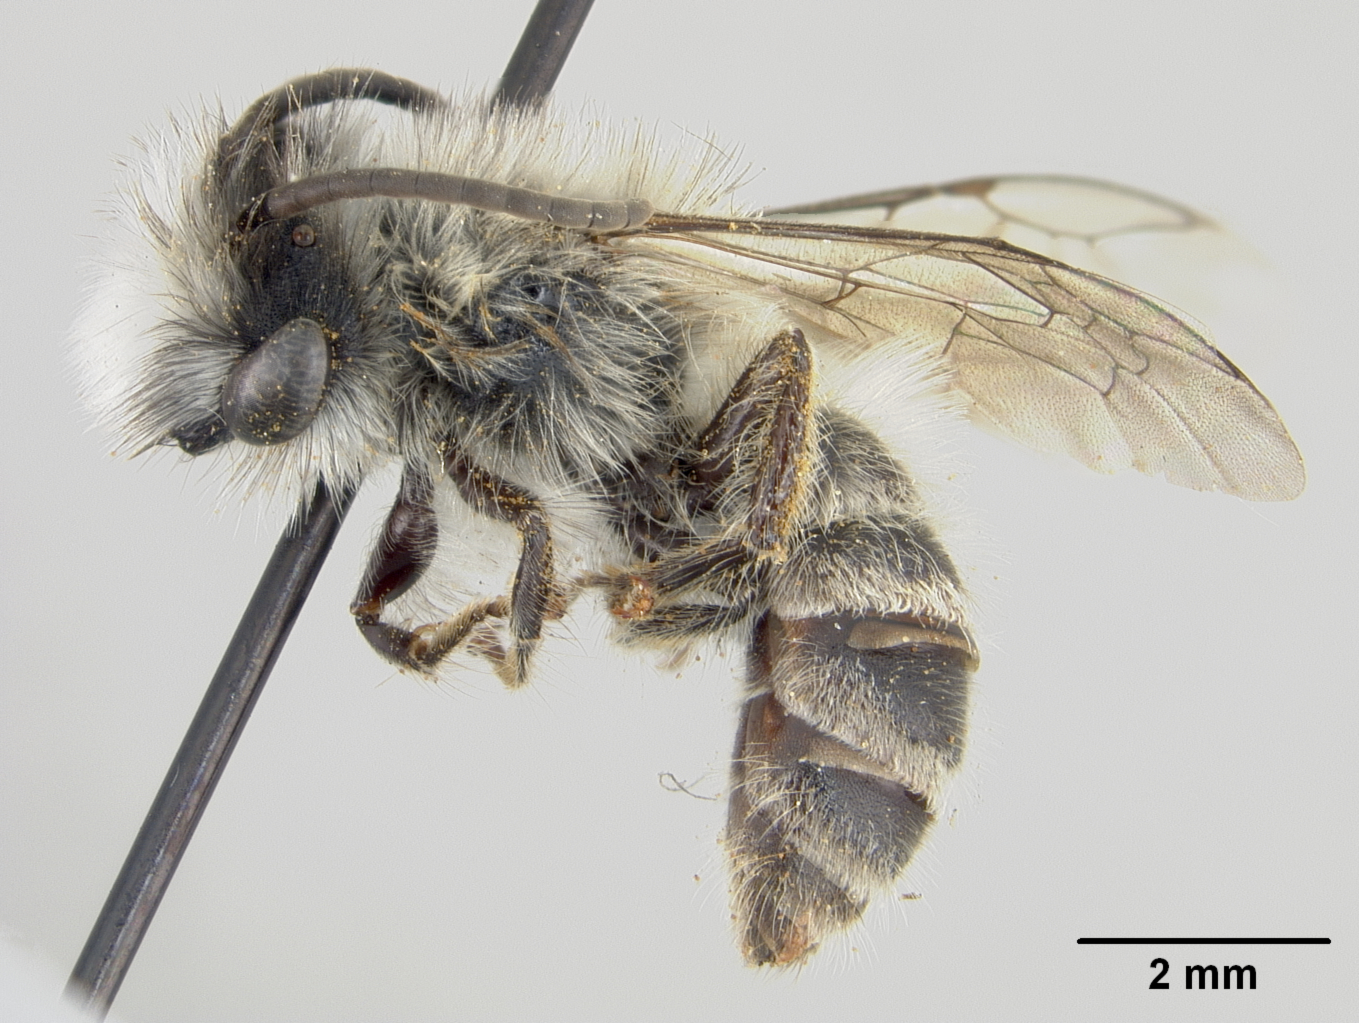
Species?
Colletes tingoensis
